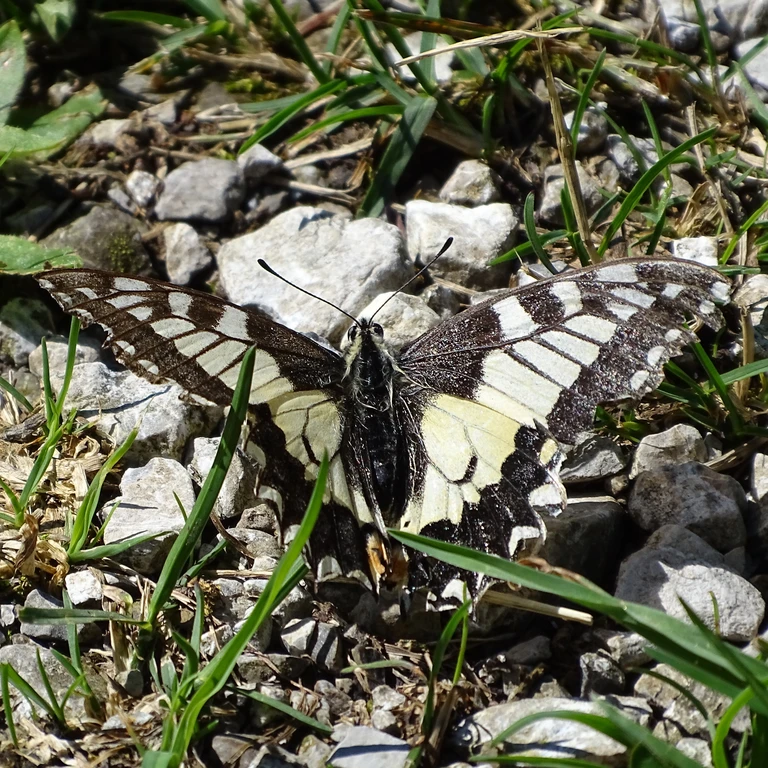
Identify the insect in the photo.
Papilio machaon
